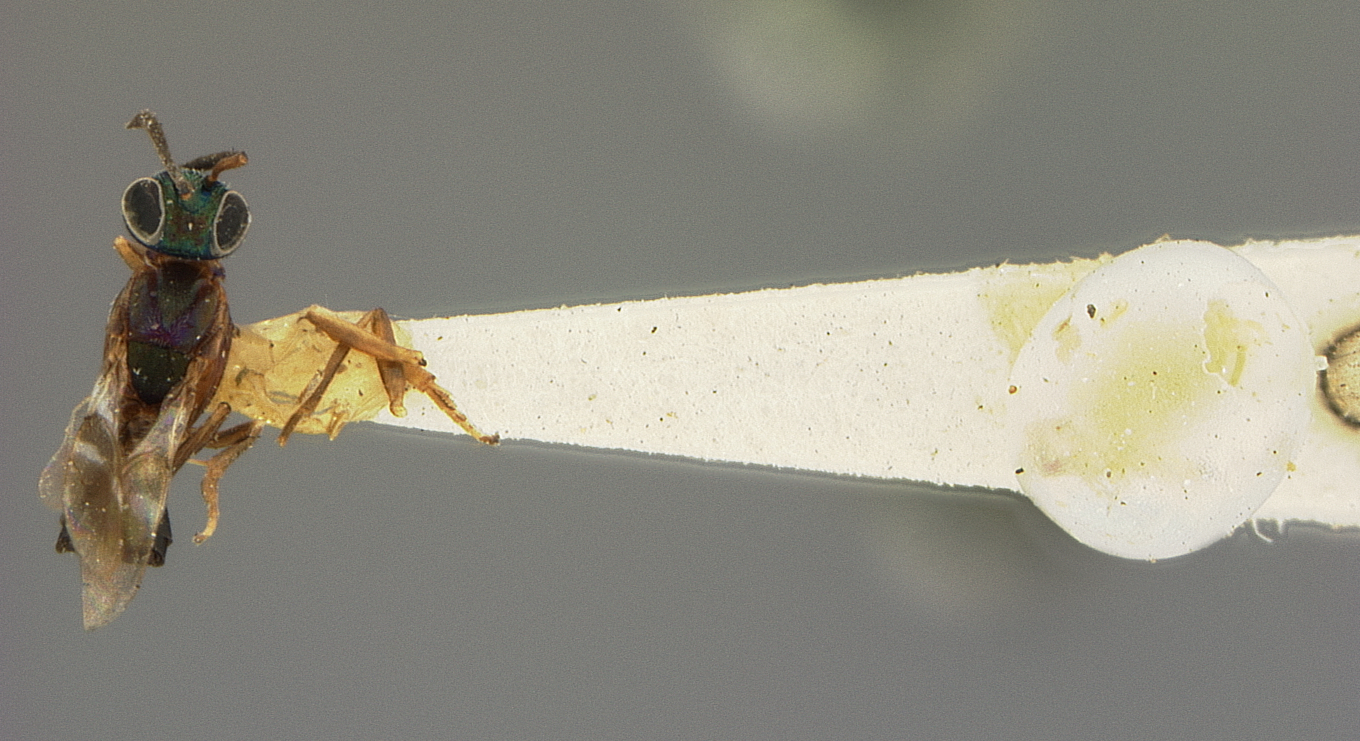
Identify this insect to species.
Anastatus pearsalli
